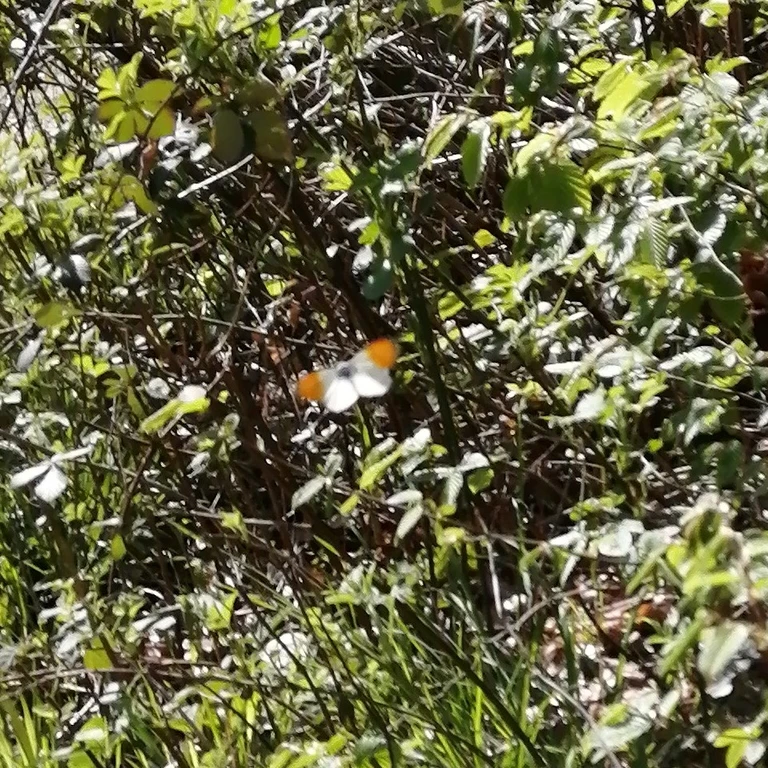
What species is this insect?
Anthocharis cardamines
